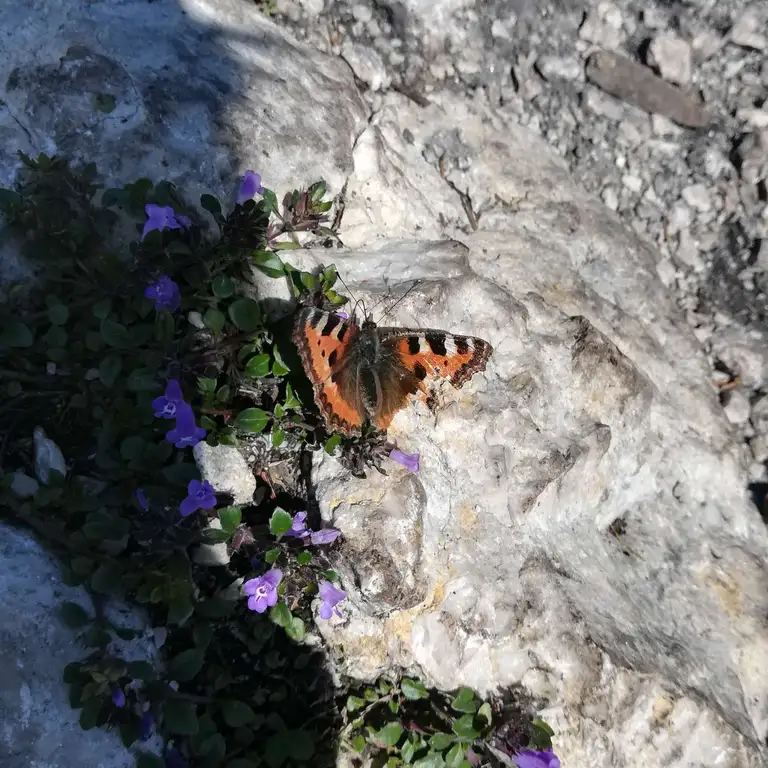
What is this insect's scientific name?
Aglais urticae
